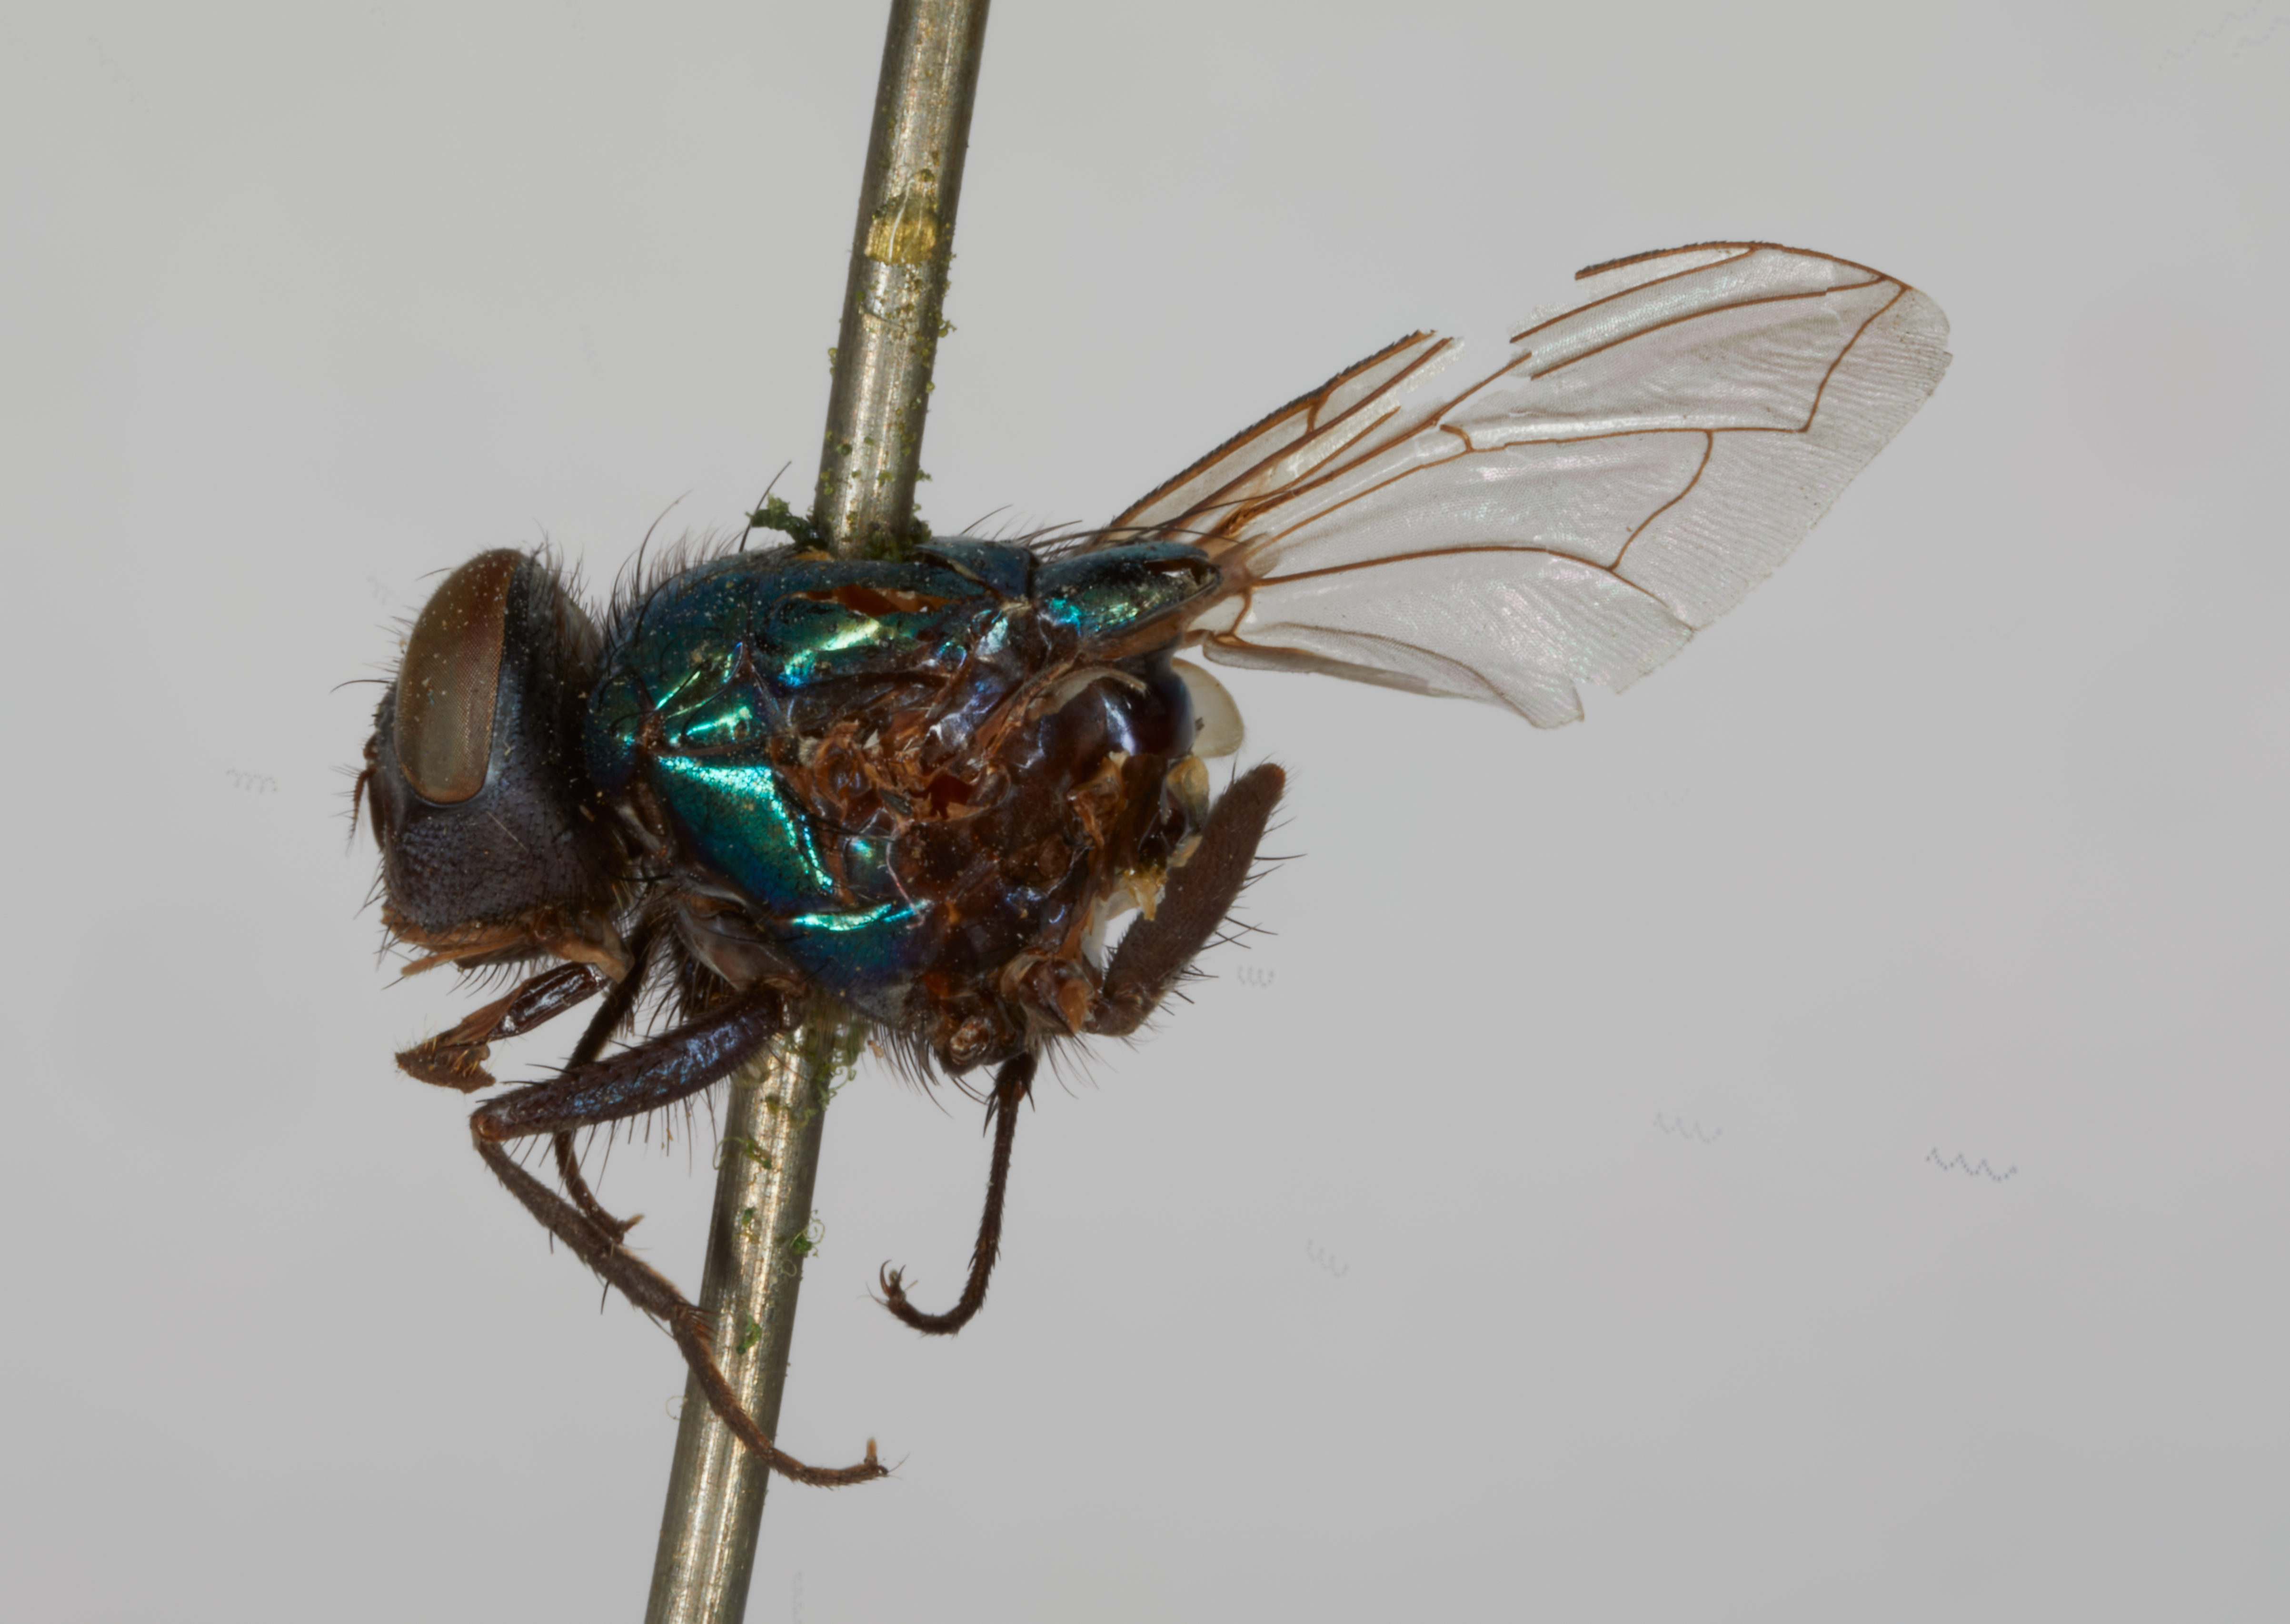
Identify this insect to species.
Phaenicia sericata (also Lucilia giraulti)
